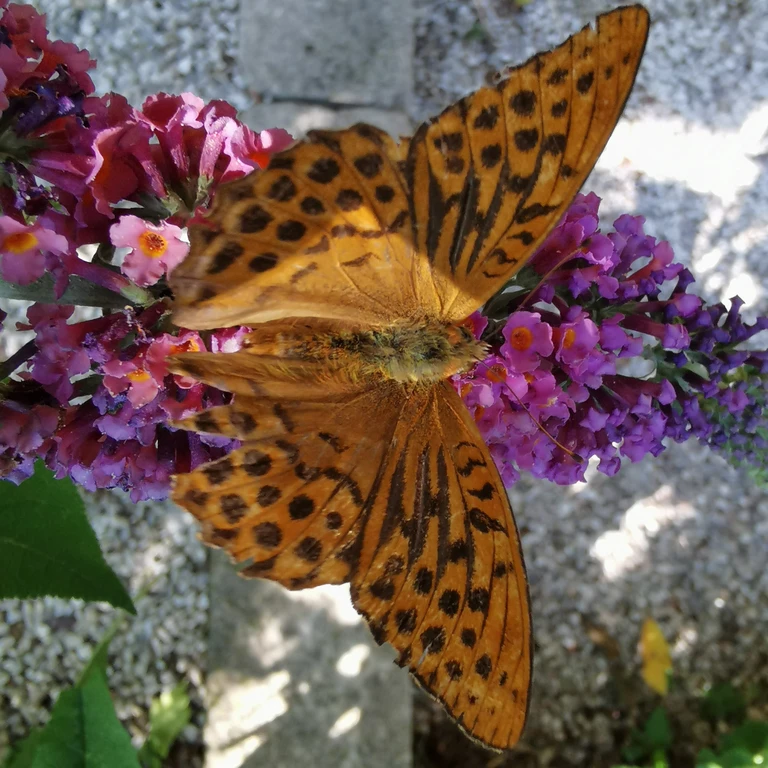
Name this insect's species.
Argynnis paphia
